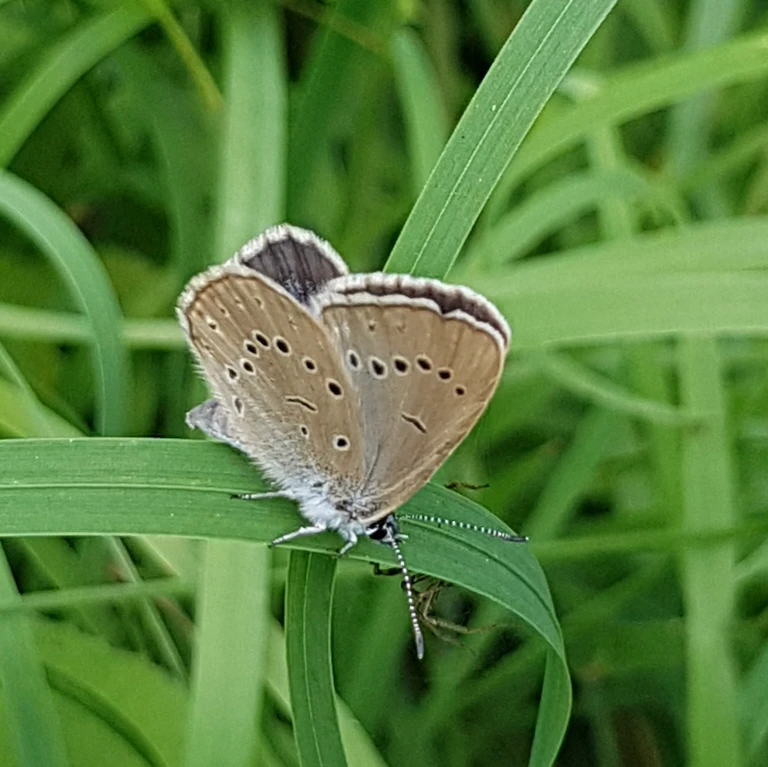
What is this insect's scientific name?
Phengaris teleius
